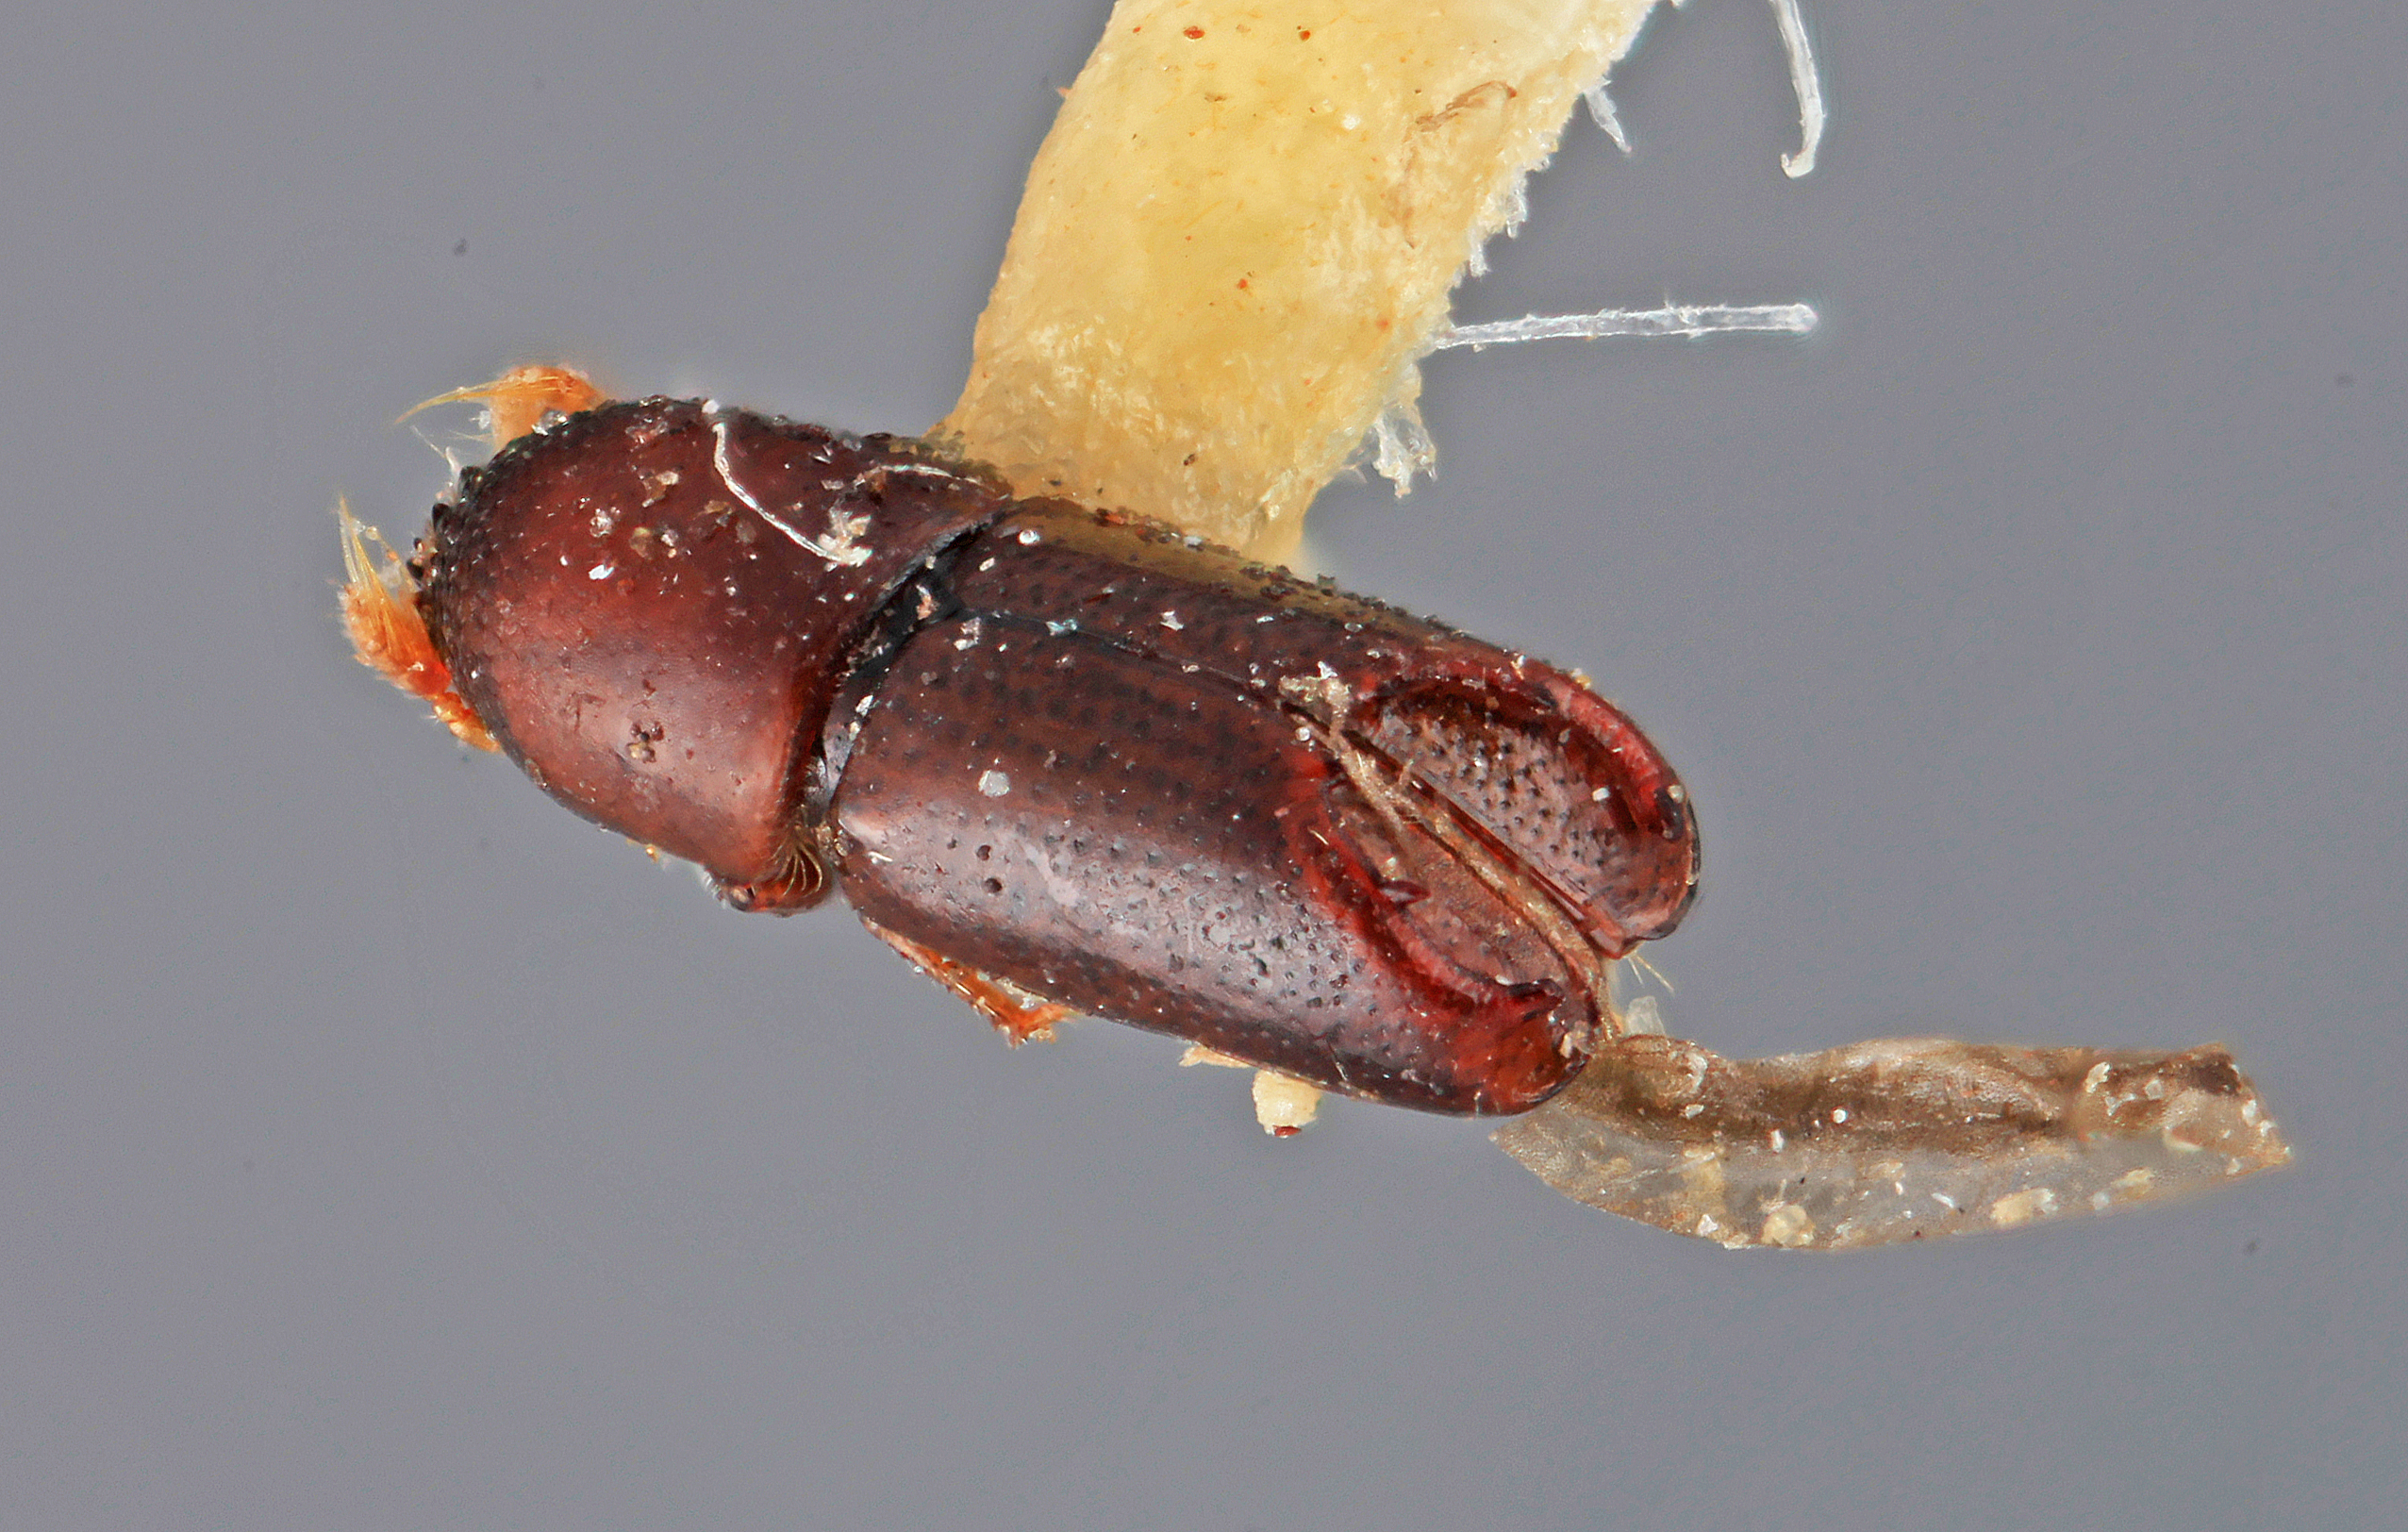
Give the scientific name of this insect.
Tricolus mystacinus
